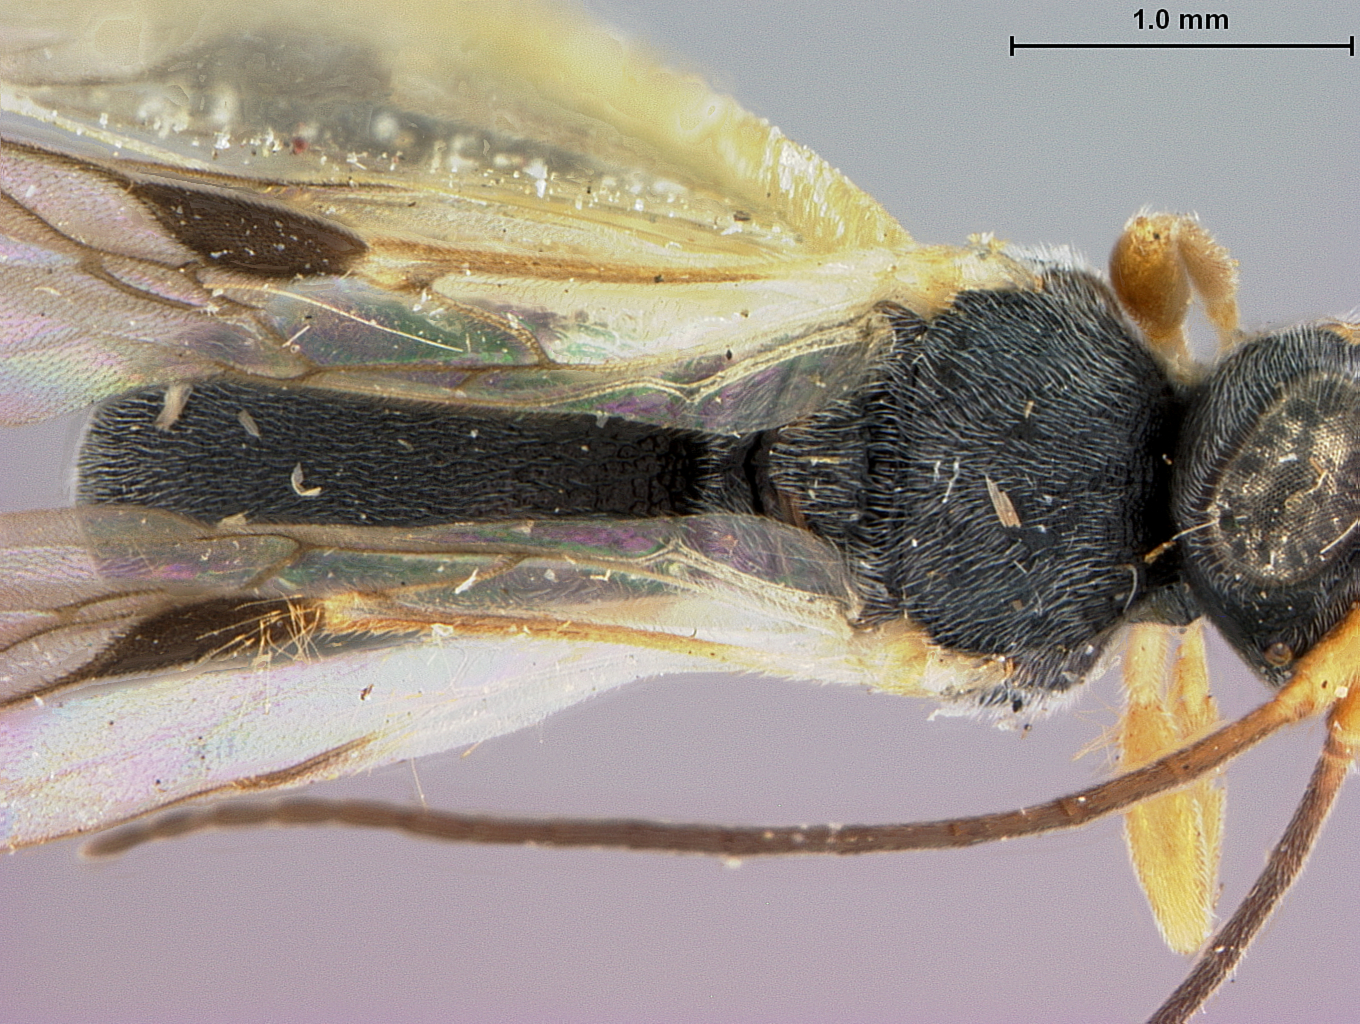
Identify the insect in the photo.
Chelonus dreisbachi
